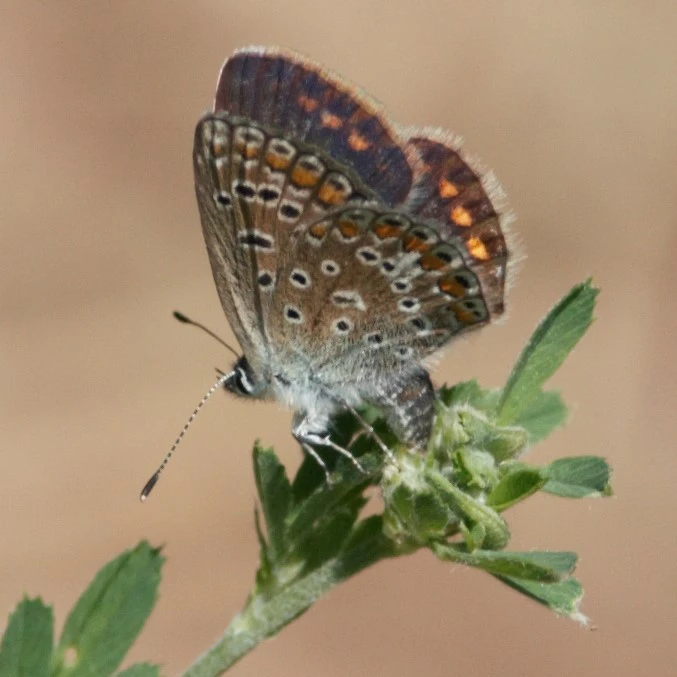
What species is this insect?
Polyommatus icarus
